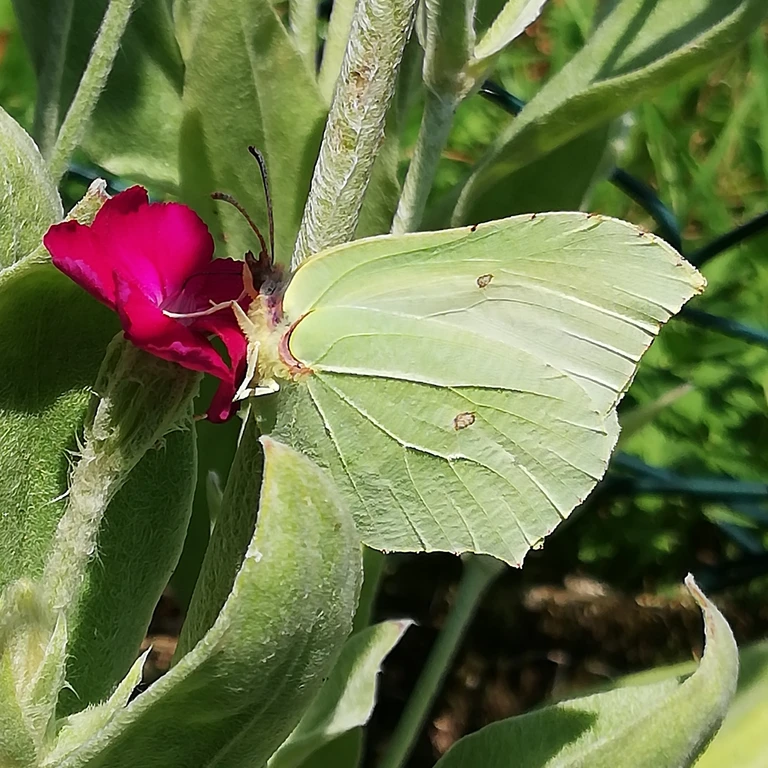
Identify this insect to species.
Gonepteryx rhamni
